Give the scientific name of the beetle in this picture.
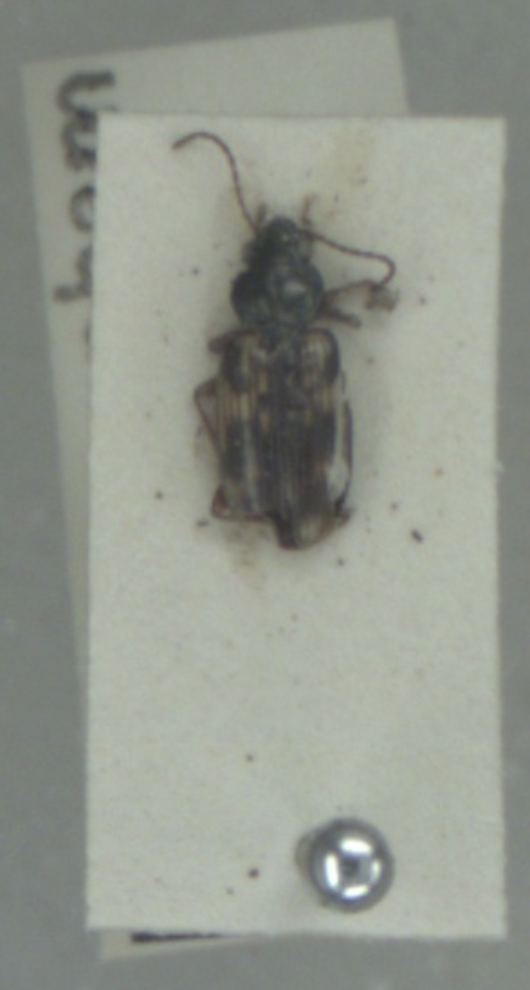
Bembidion varium
